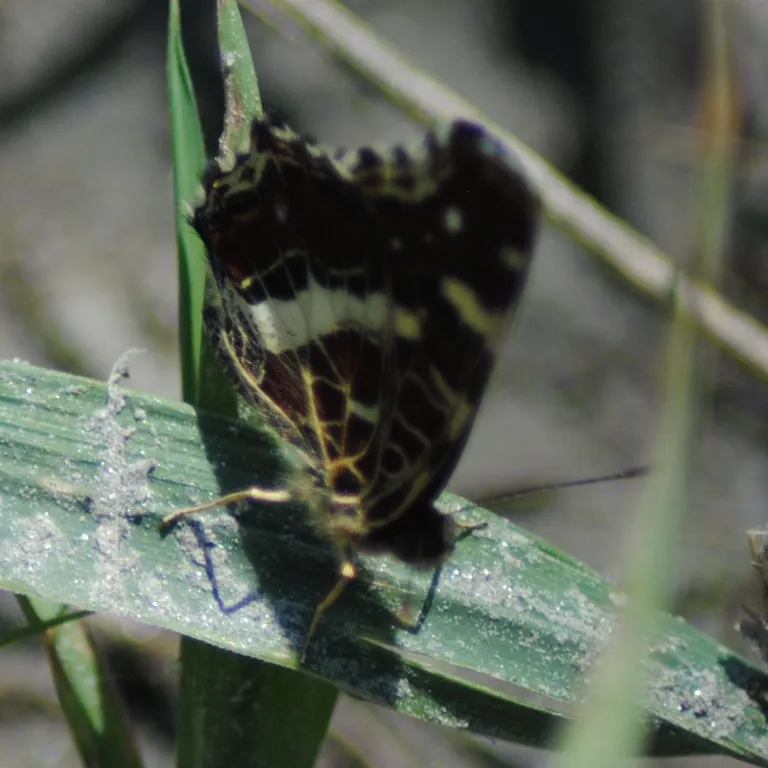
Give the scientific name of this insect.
Araschnia levana
